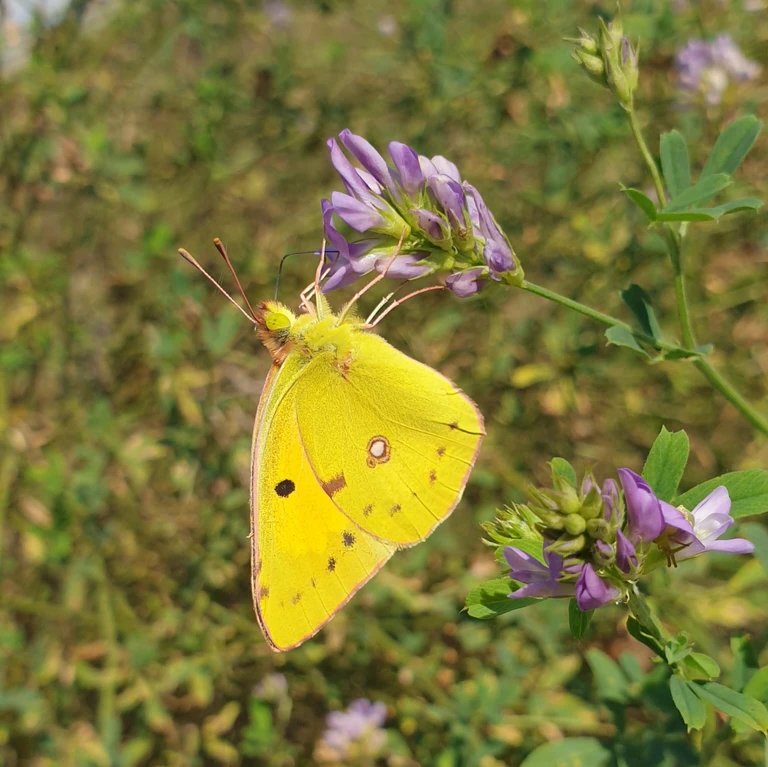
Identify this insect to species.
Colias croceus
